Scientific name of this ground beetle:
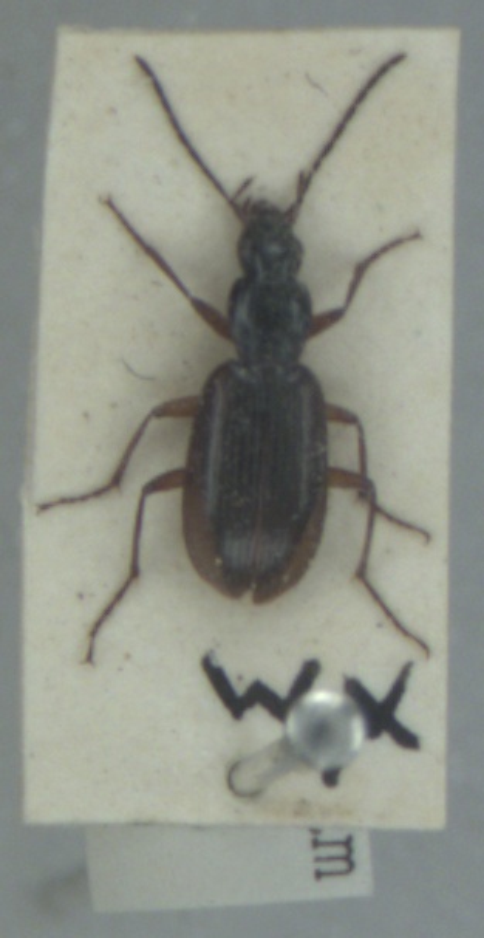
Agonum thoreyi
